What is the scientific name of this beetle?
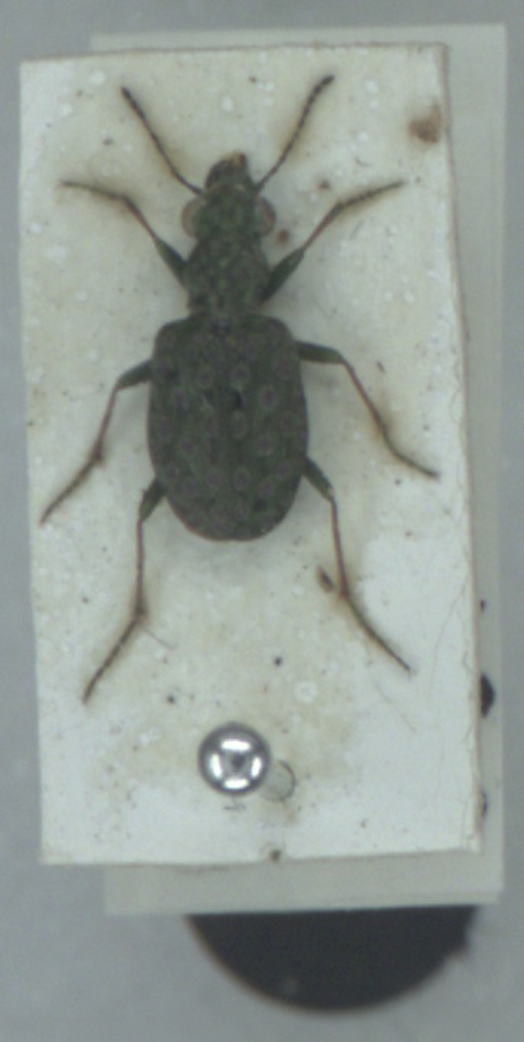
Elaphrus riparius
